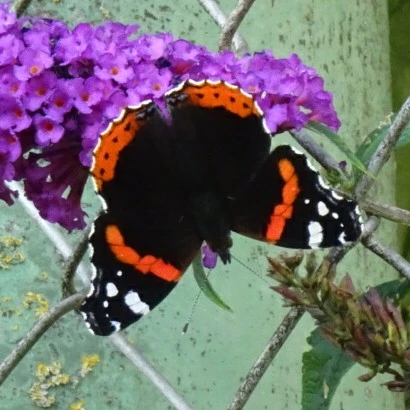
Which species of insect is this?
Vanessa atalanta
